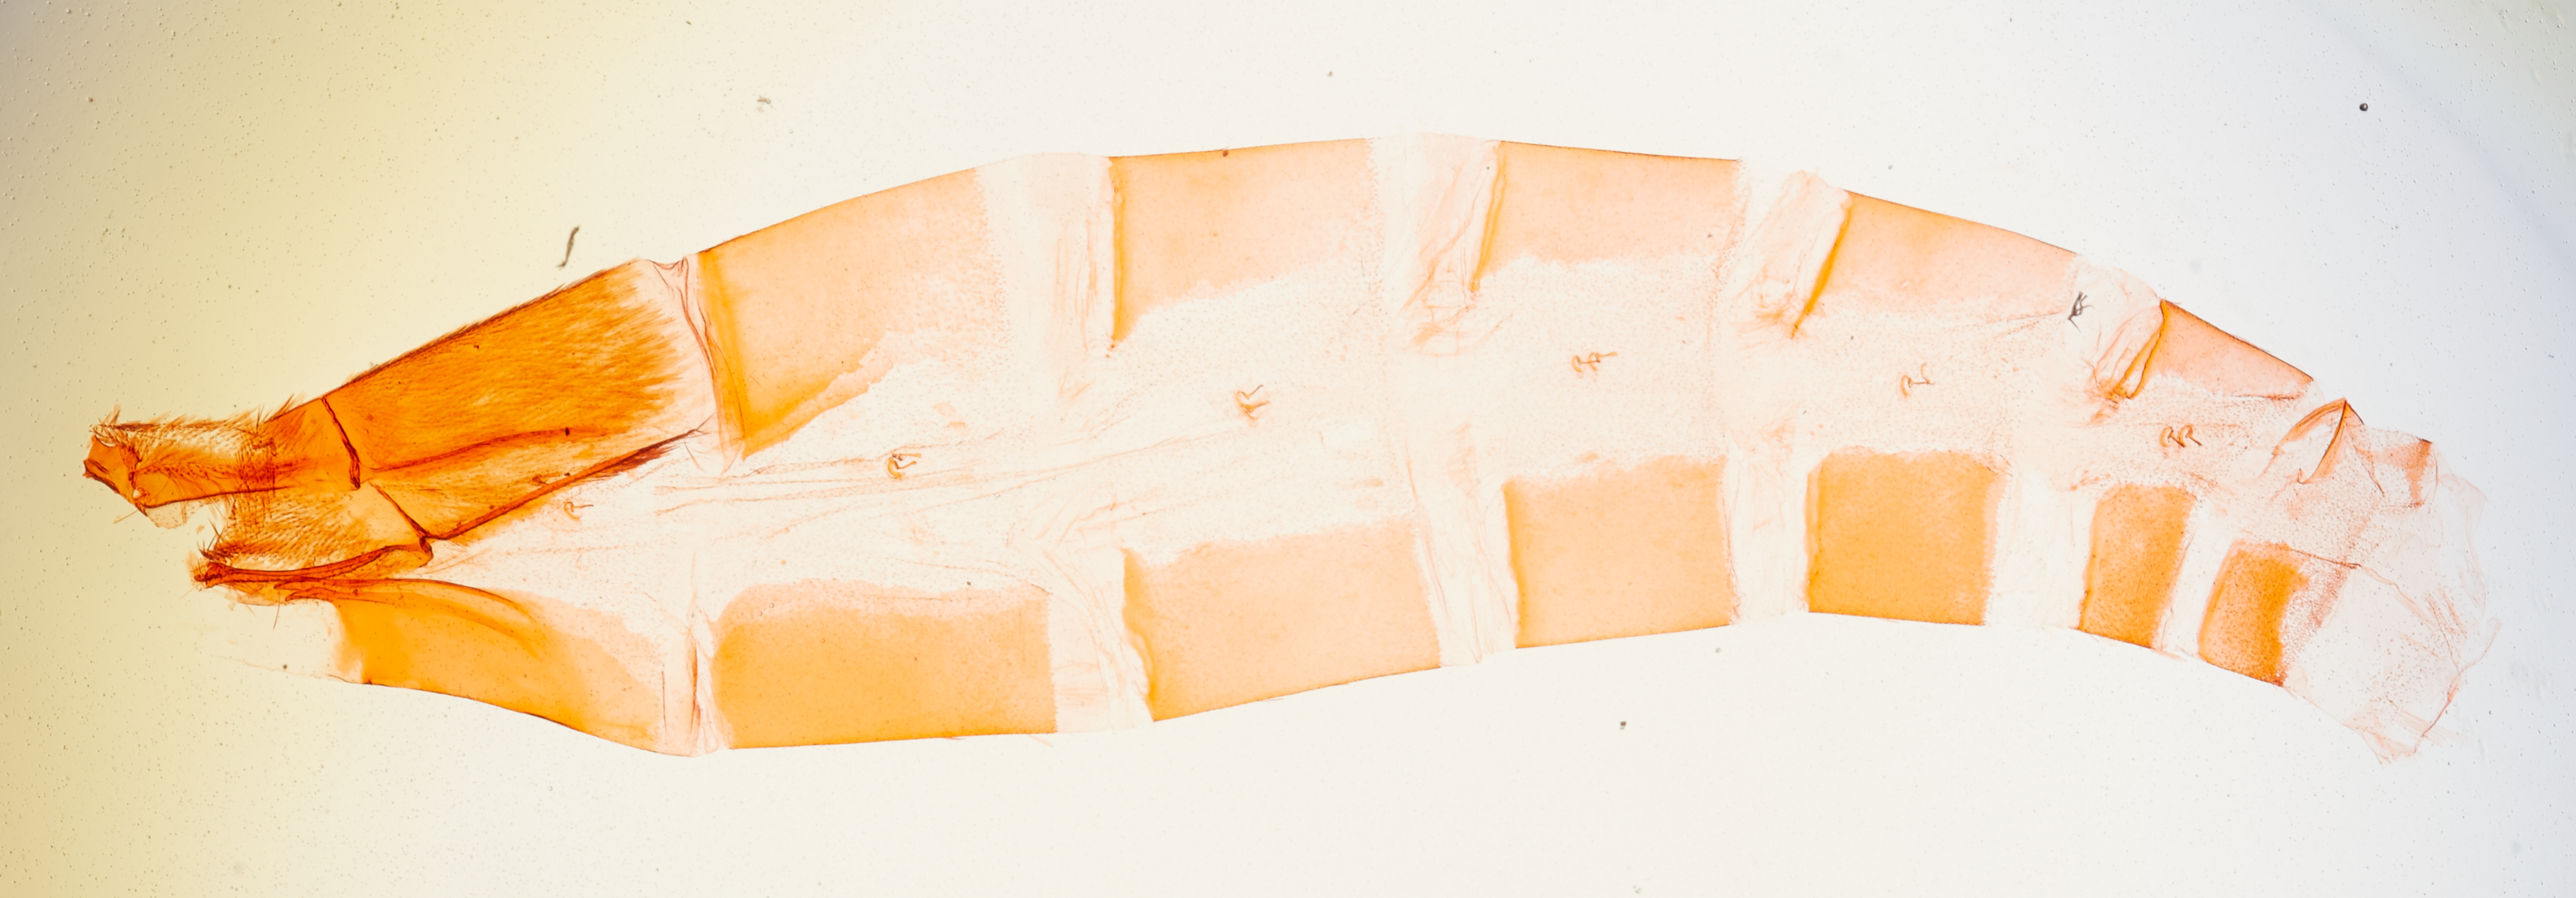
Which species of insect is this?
Odonna xenodora
